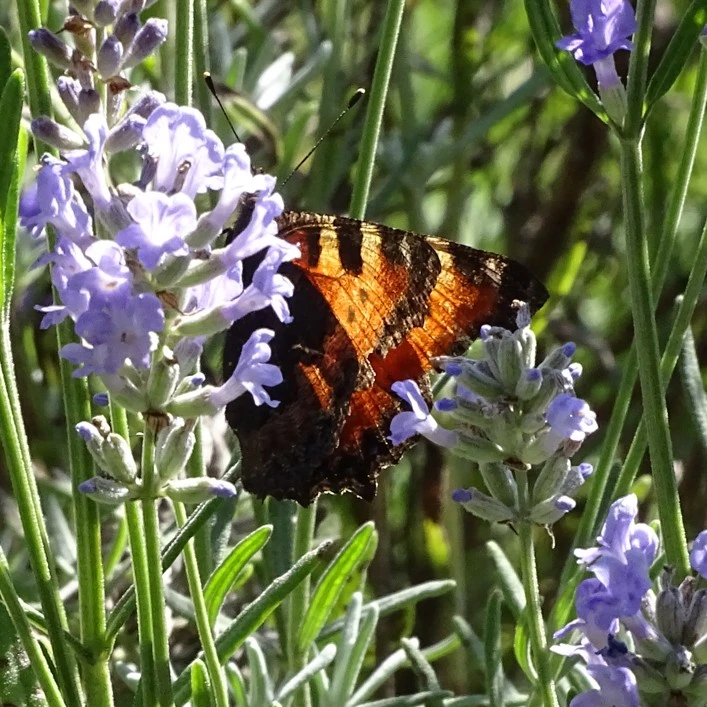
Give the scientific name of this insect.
Aglais urticae
